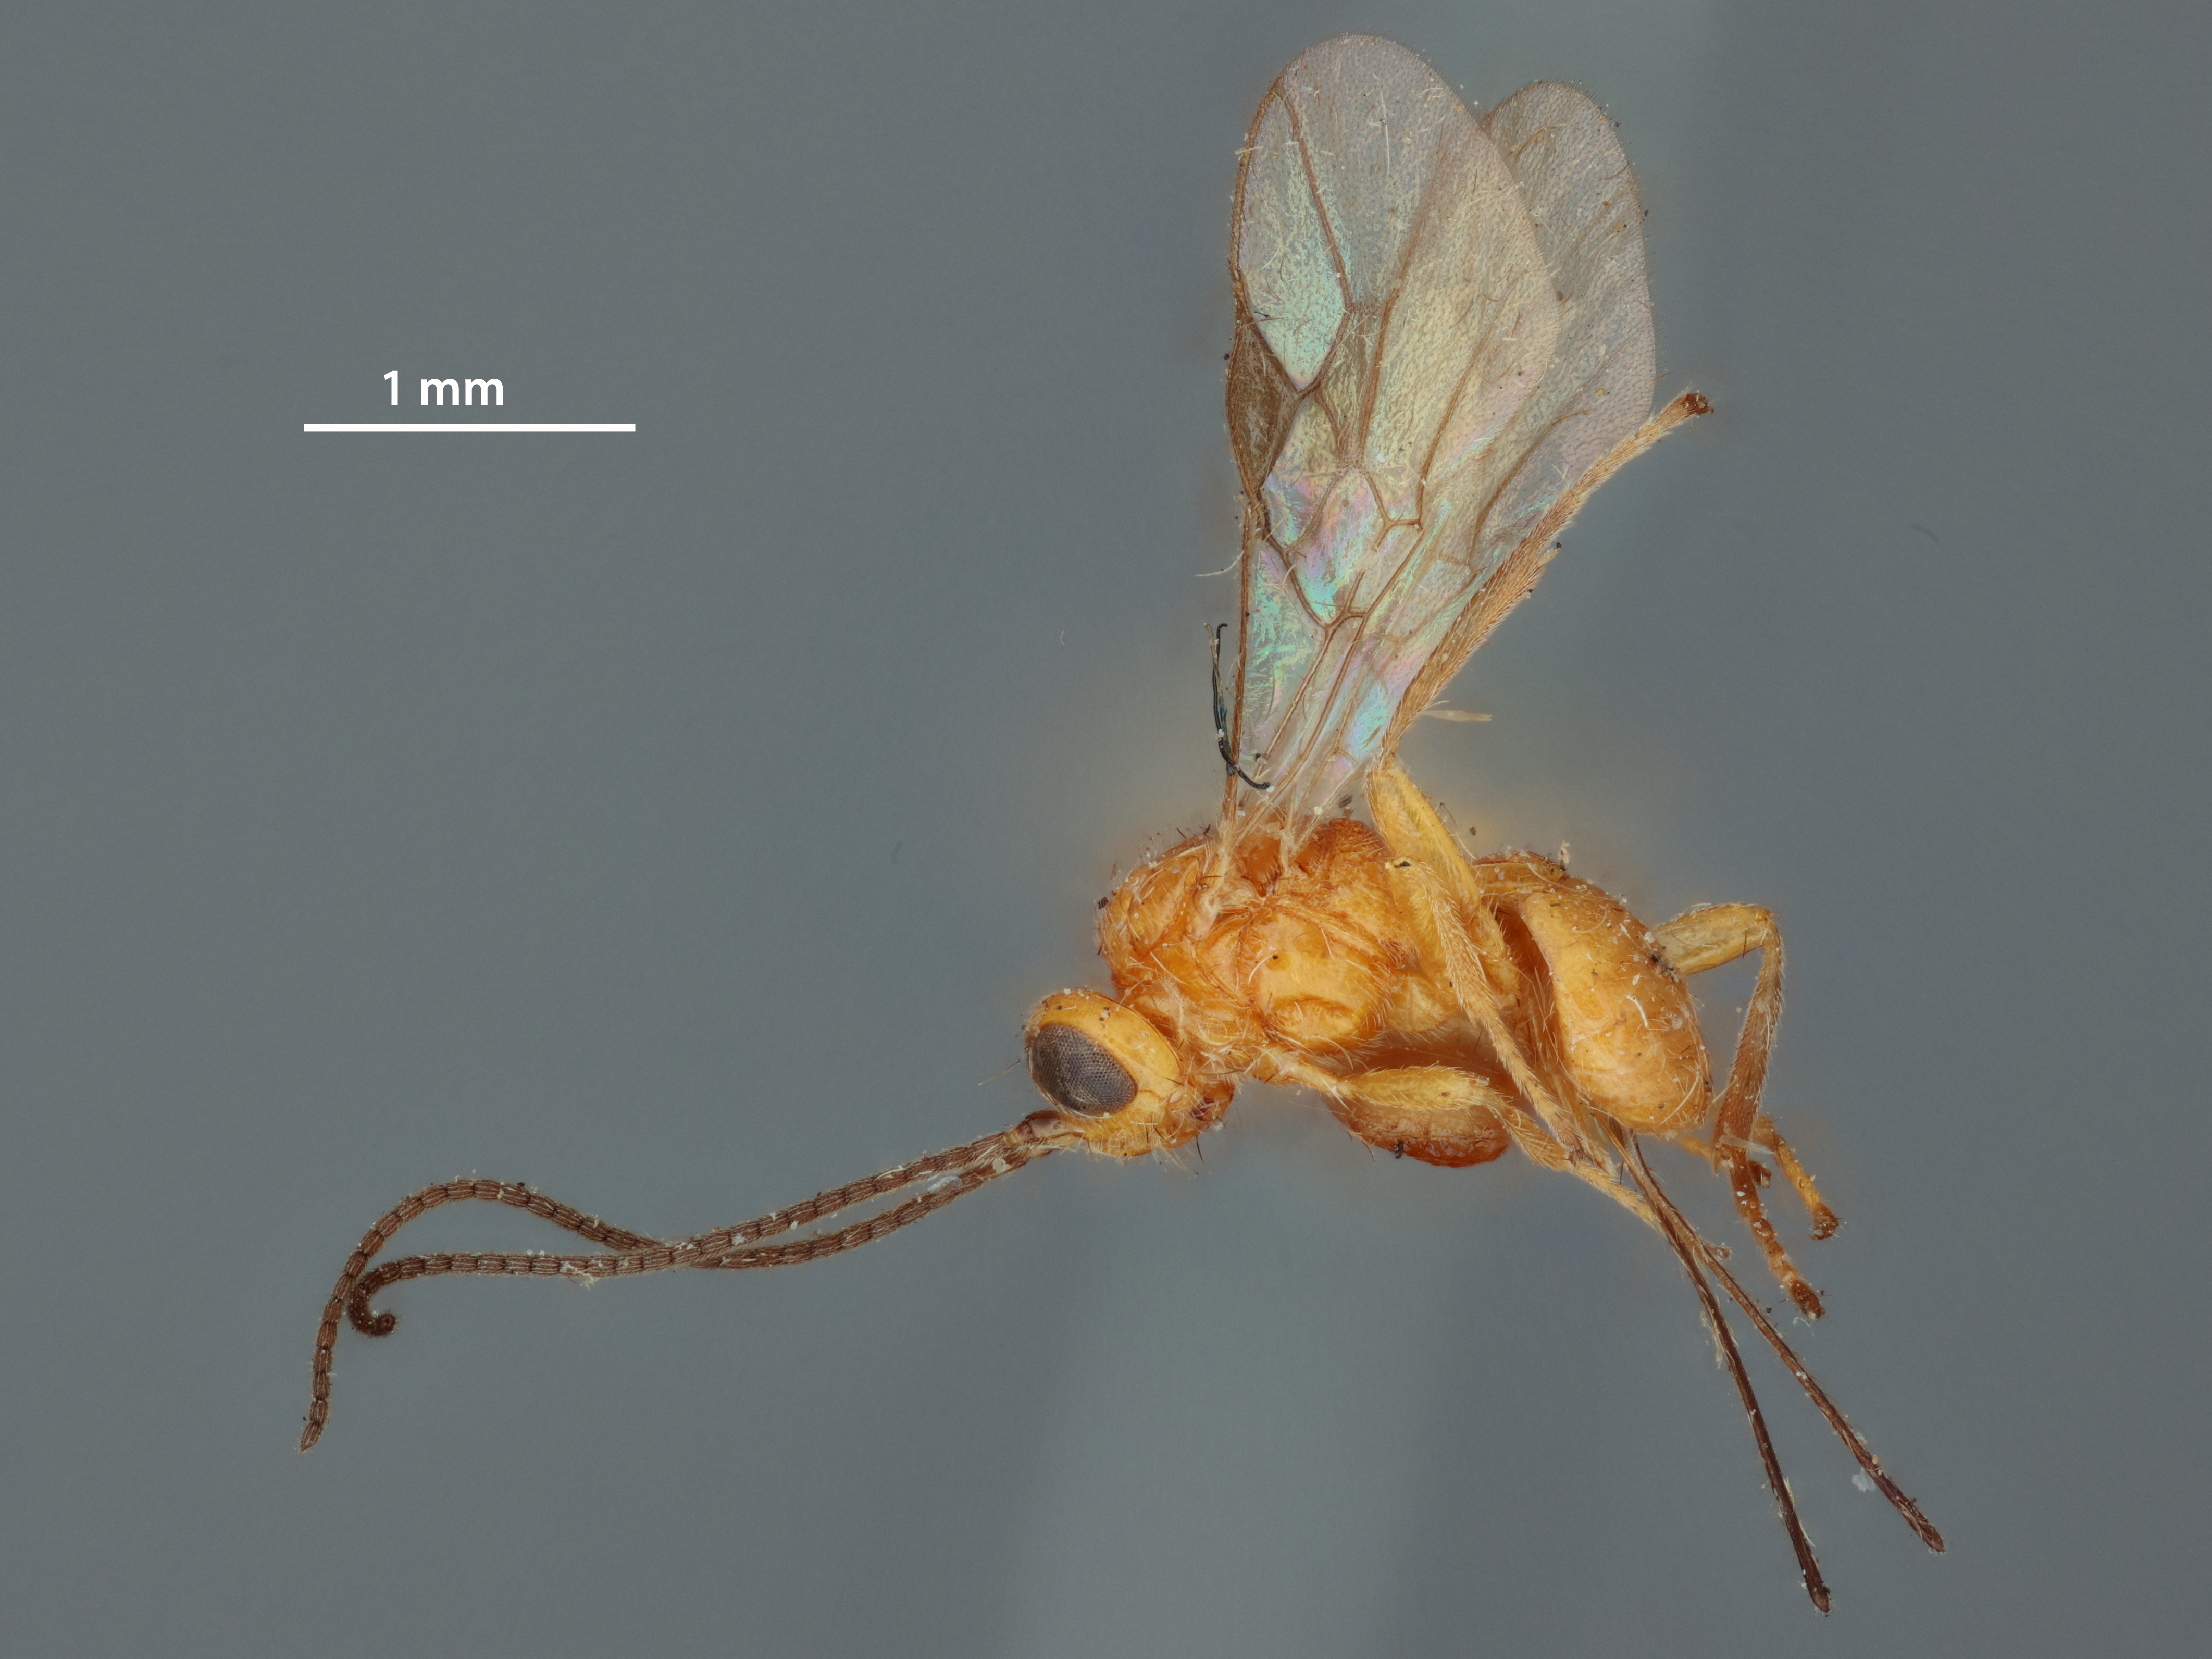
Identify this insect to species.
Opius ferugineus
